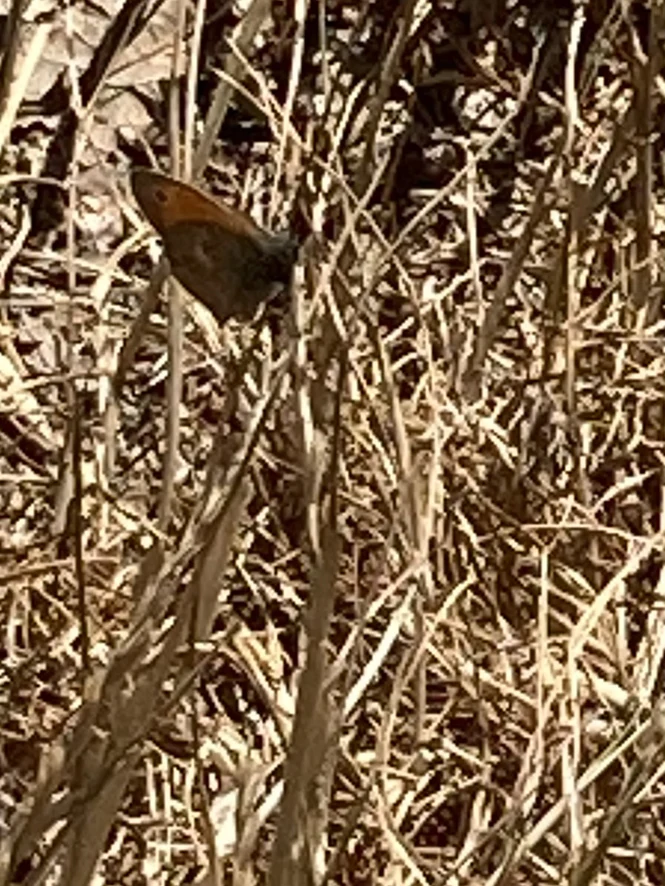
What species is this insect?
Coenonympha pamphilus
